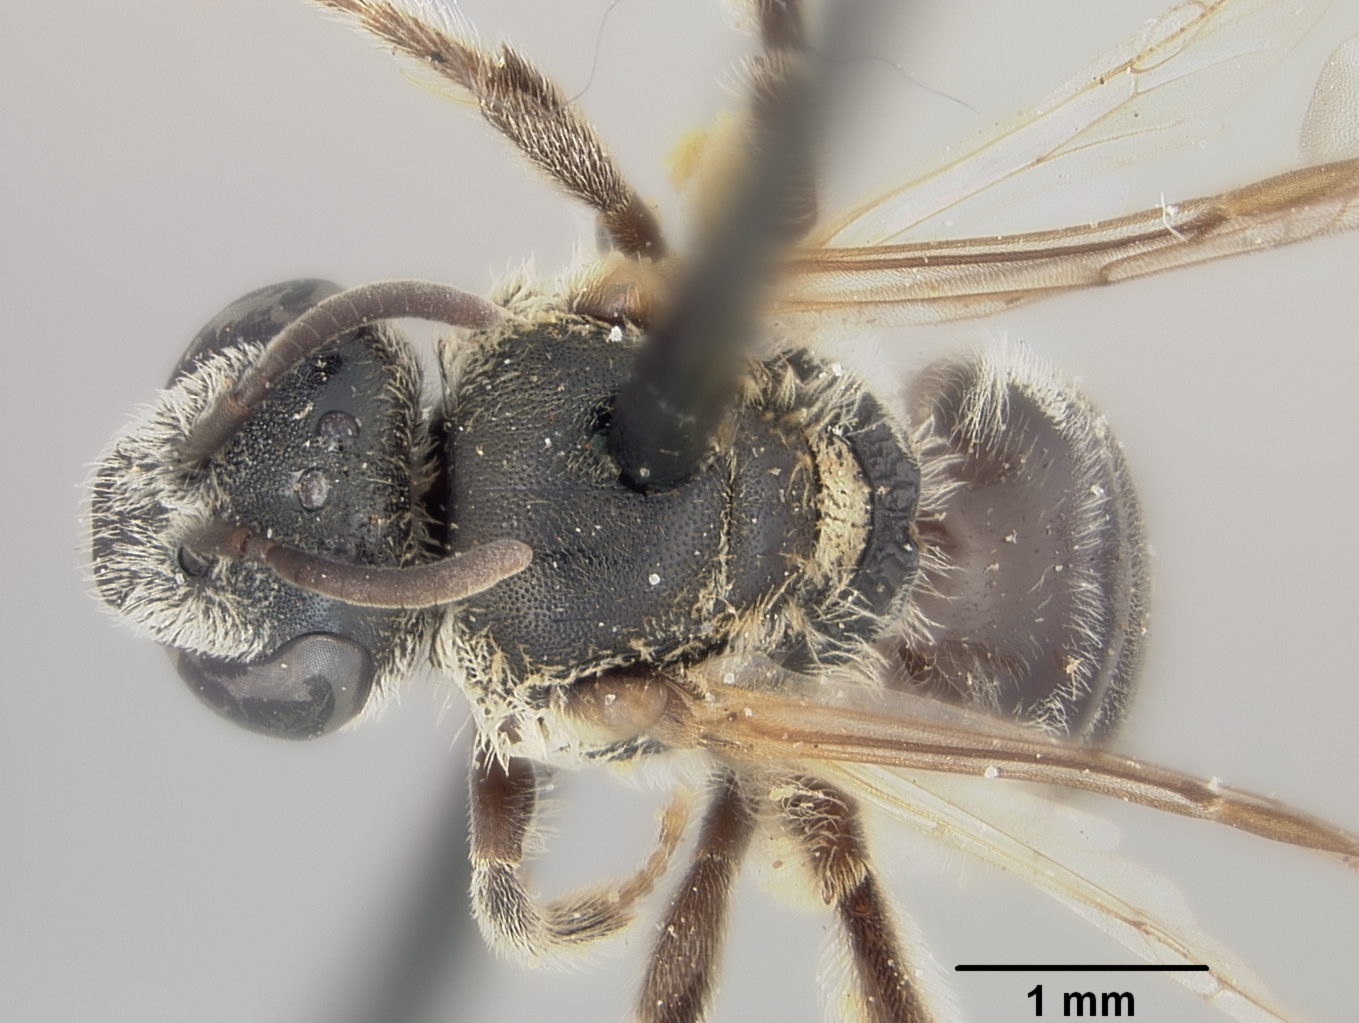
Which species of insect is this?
Halictus philippinensis
